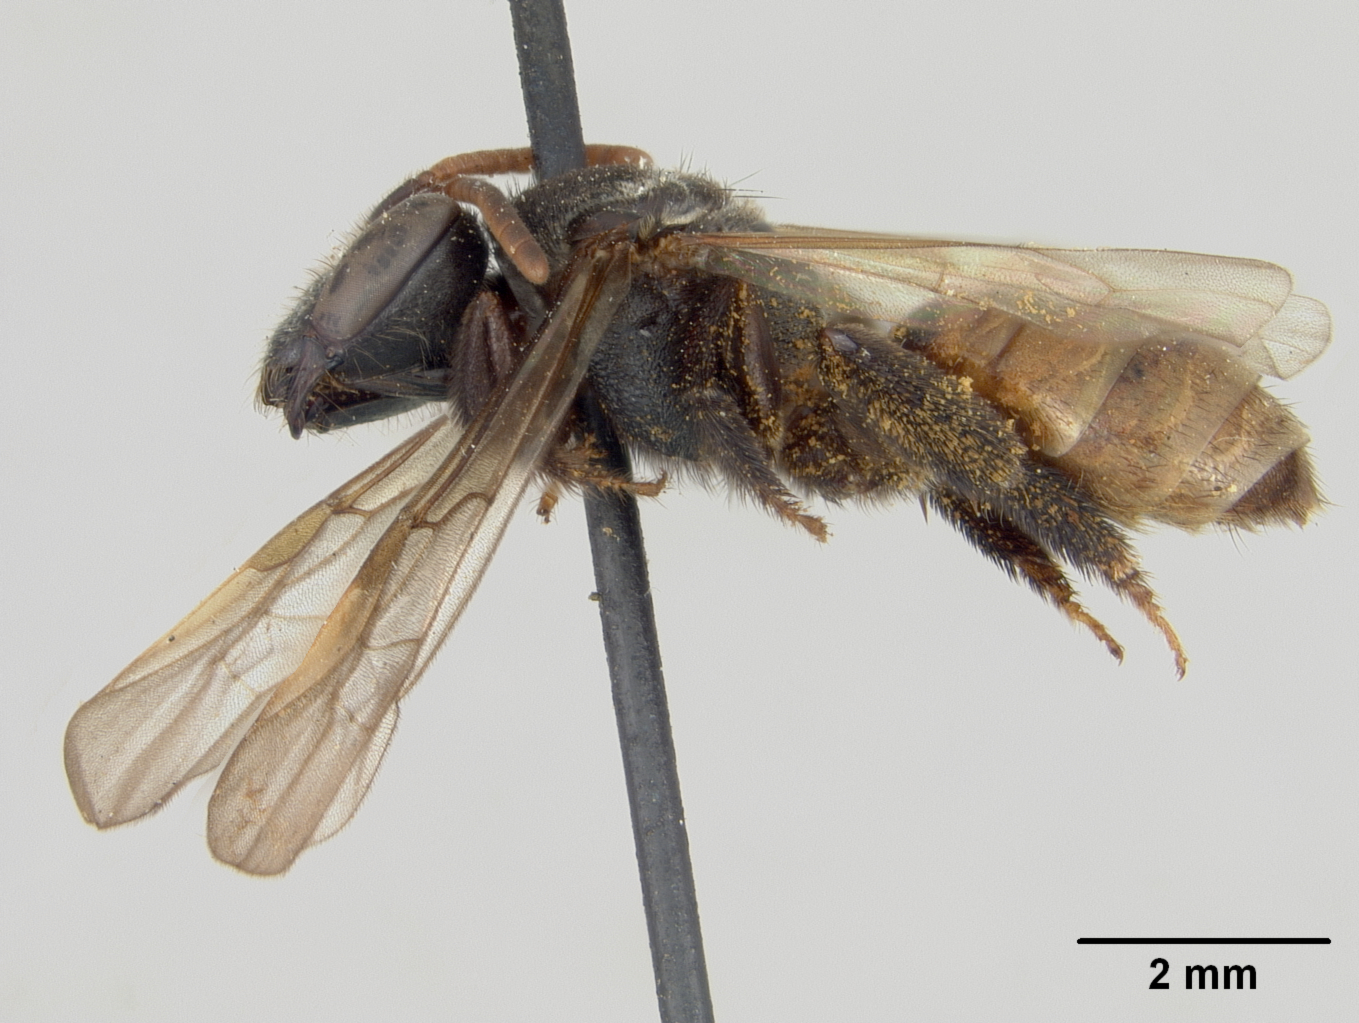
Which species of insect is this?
Neocorynura rufa
